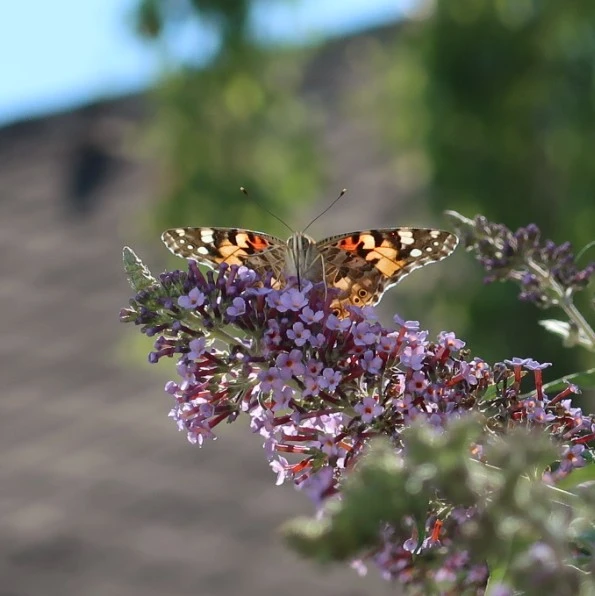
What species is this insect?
Vanessa cardui
